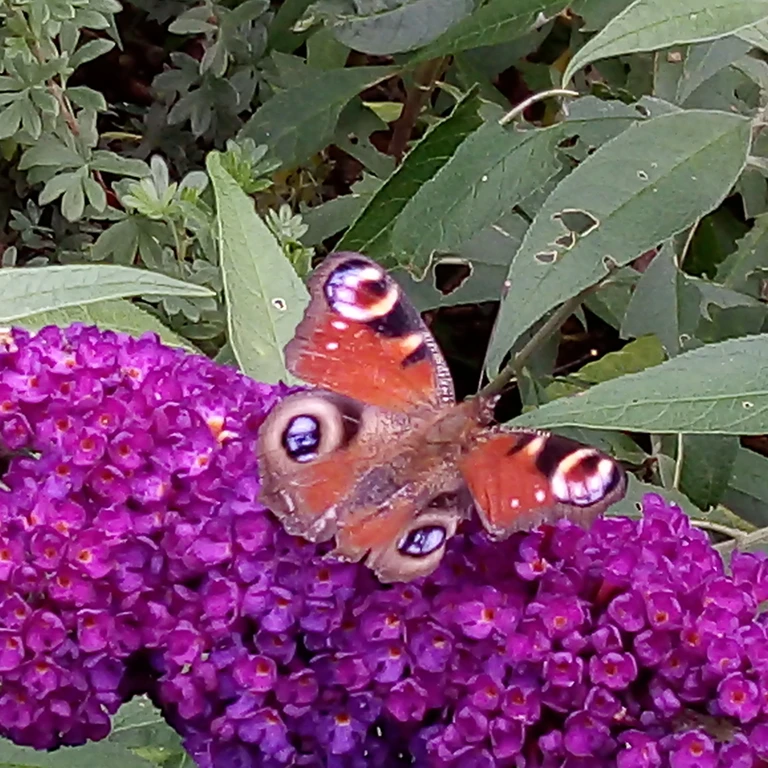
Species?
Aglais io
